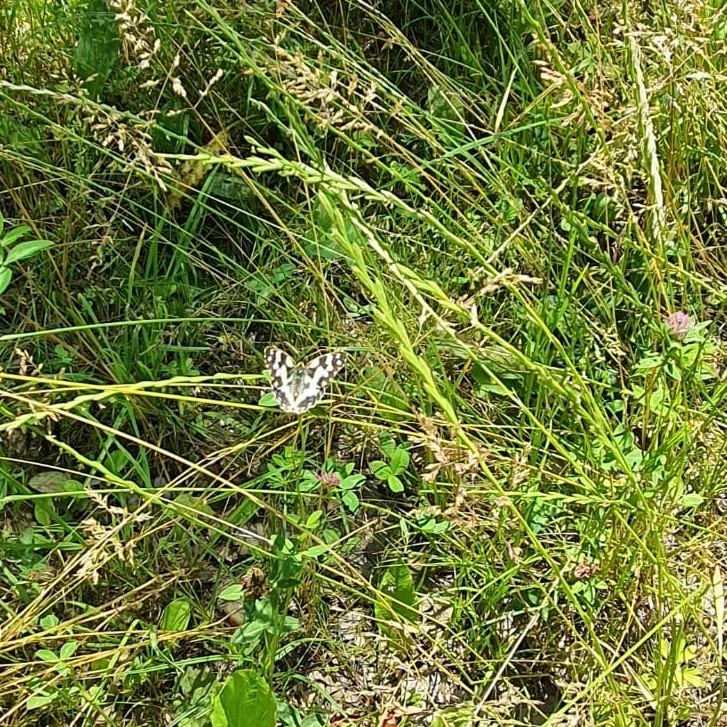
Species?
Melanargia galathea
